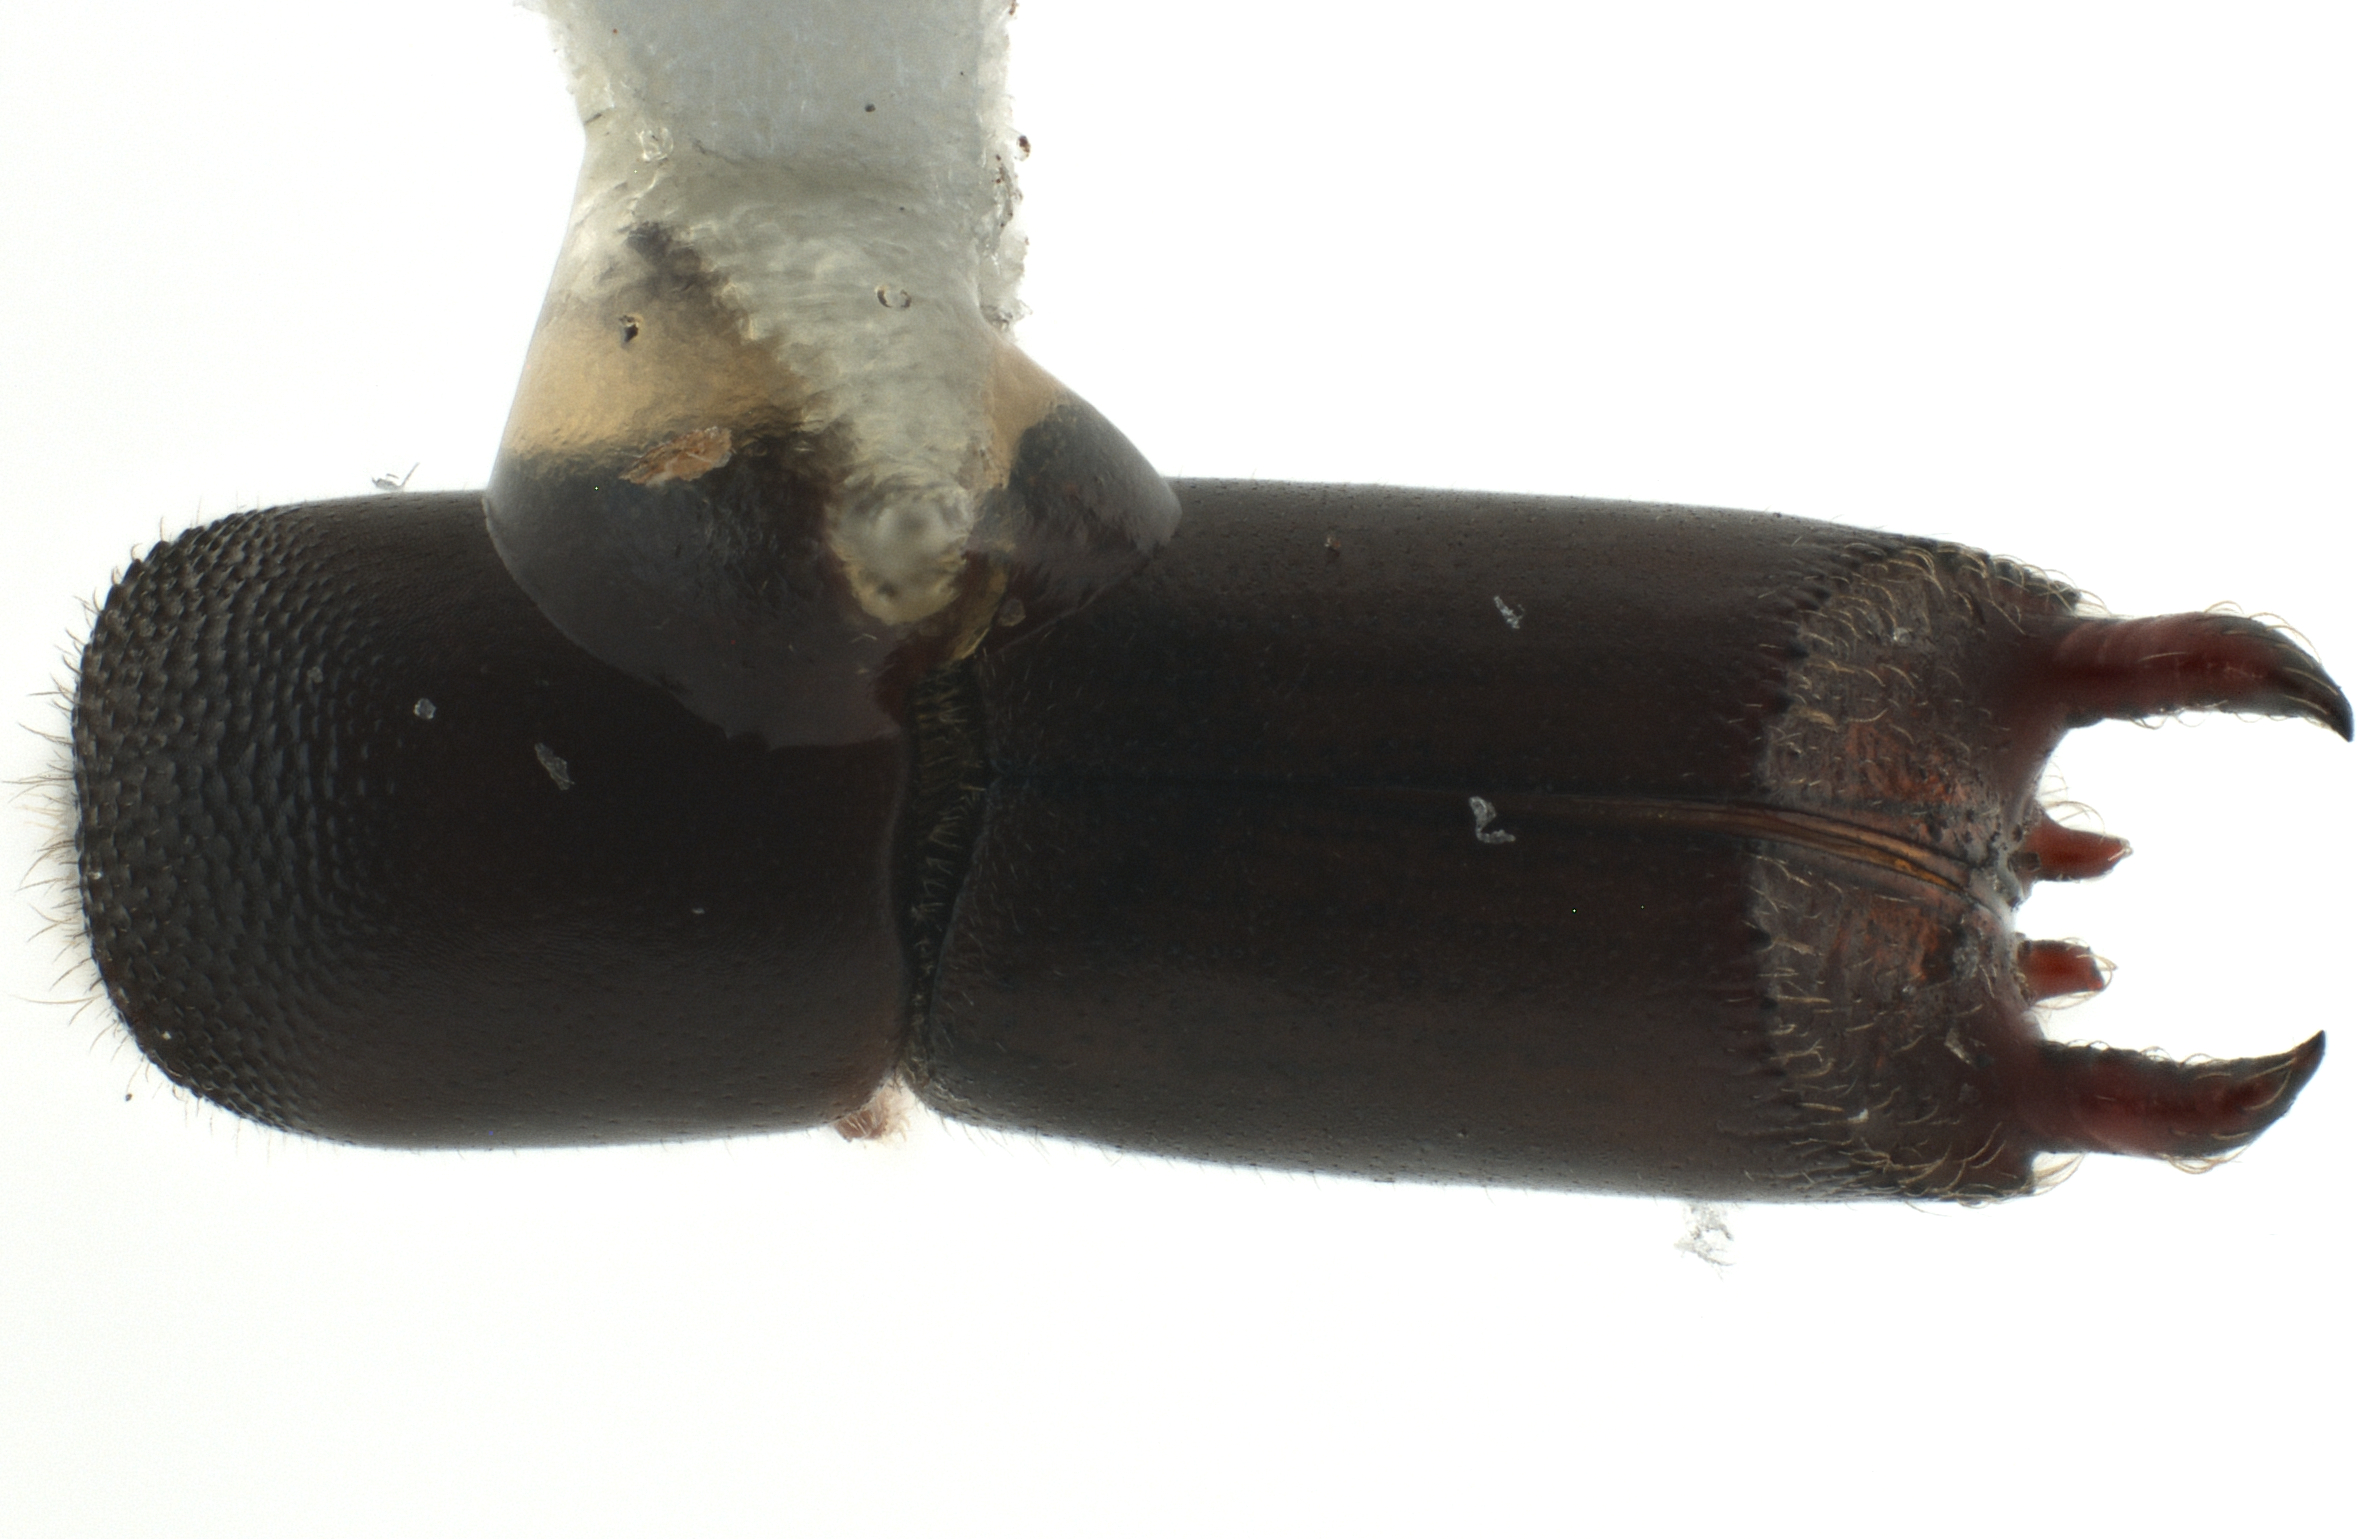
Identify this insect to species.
Webbia pabo
